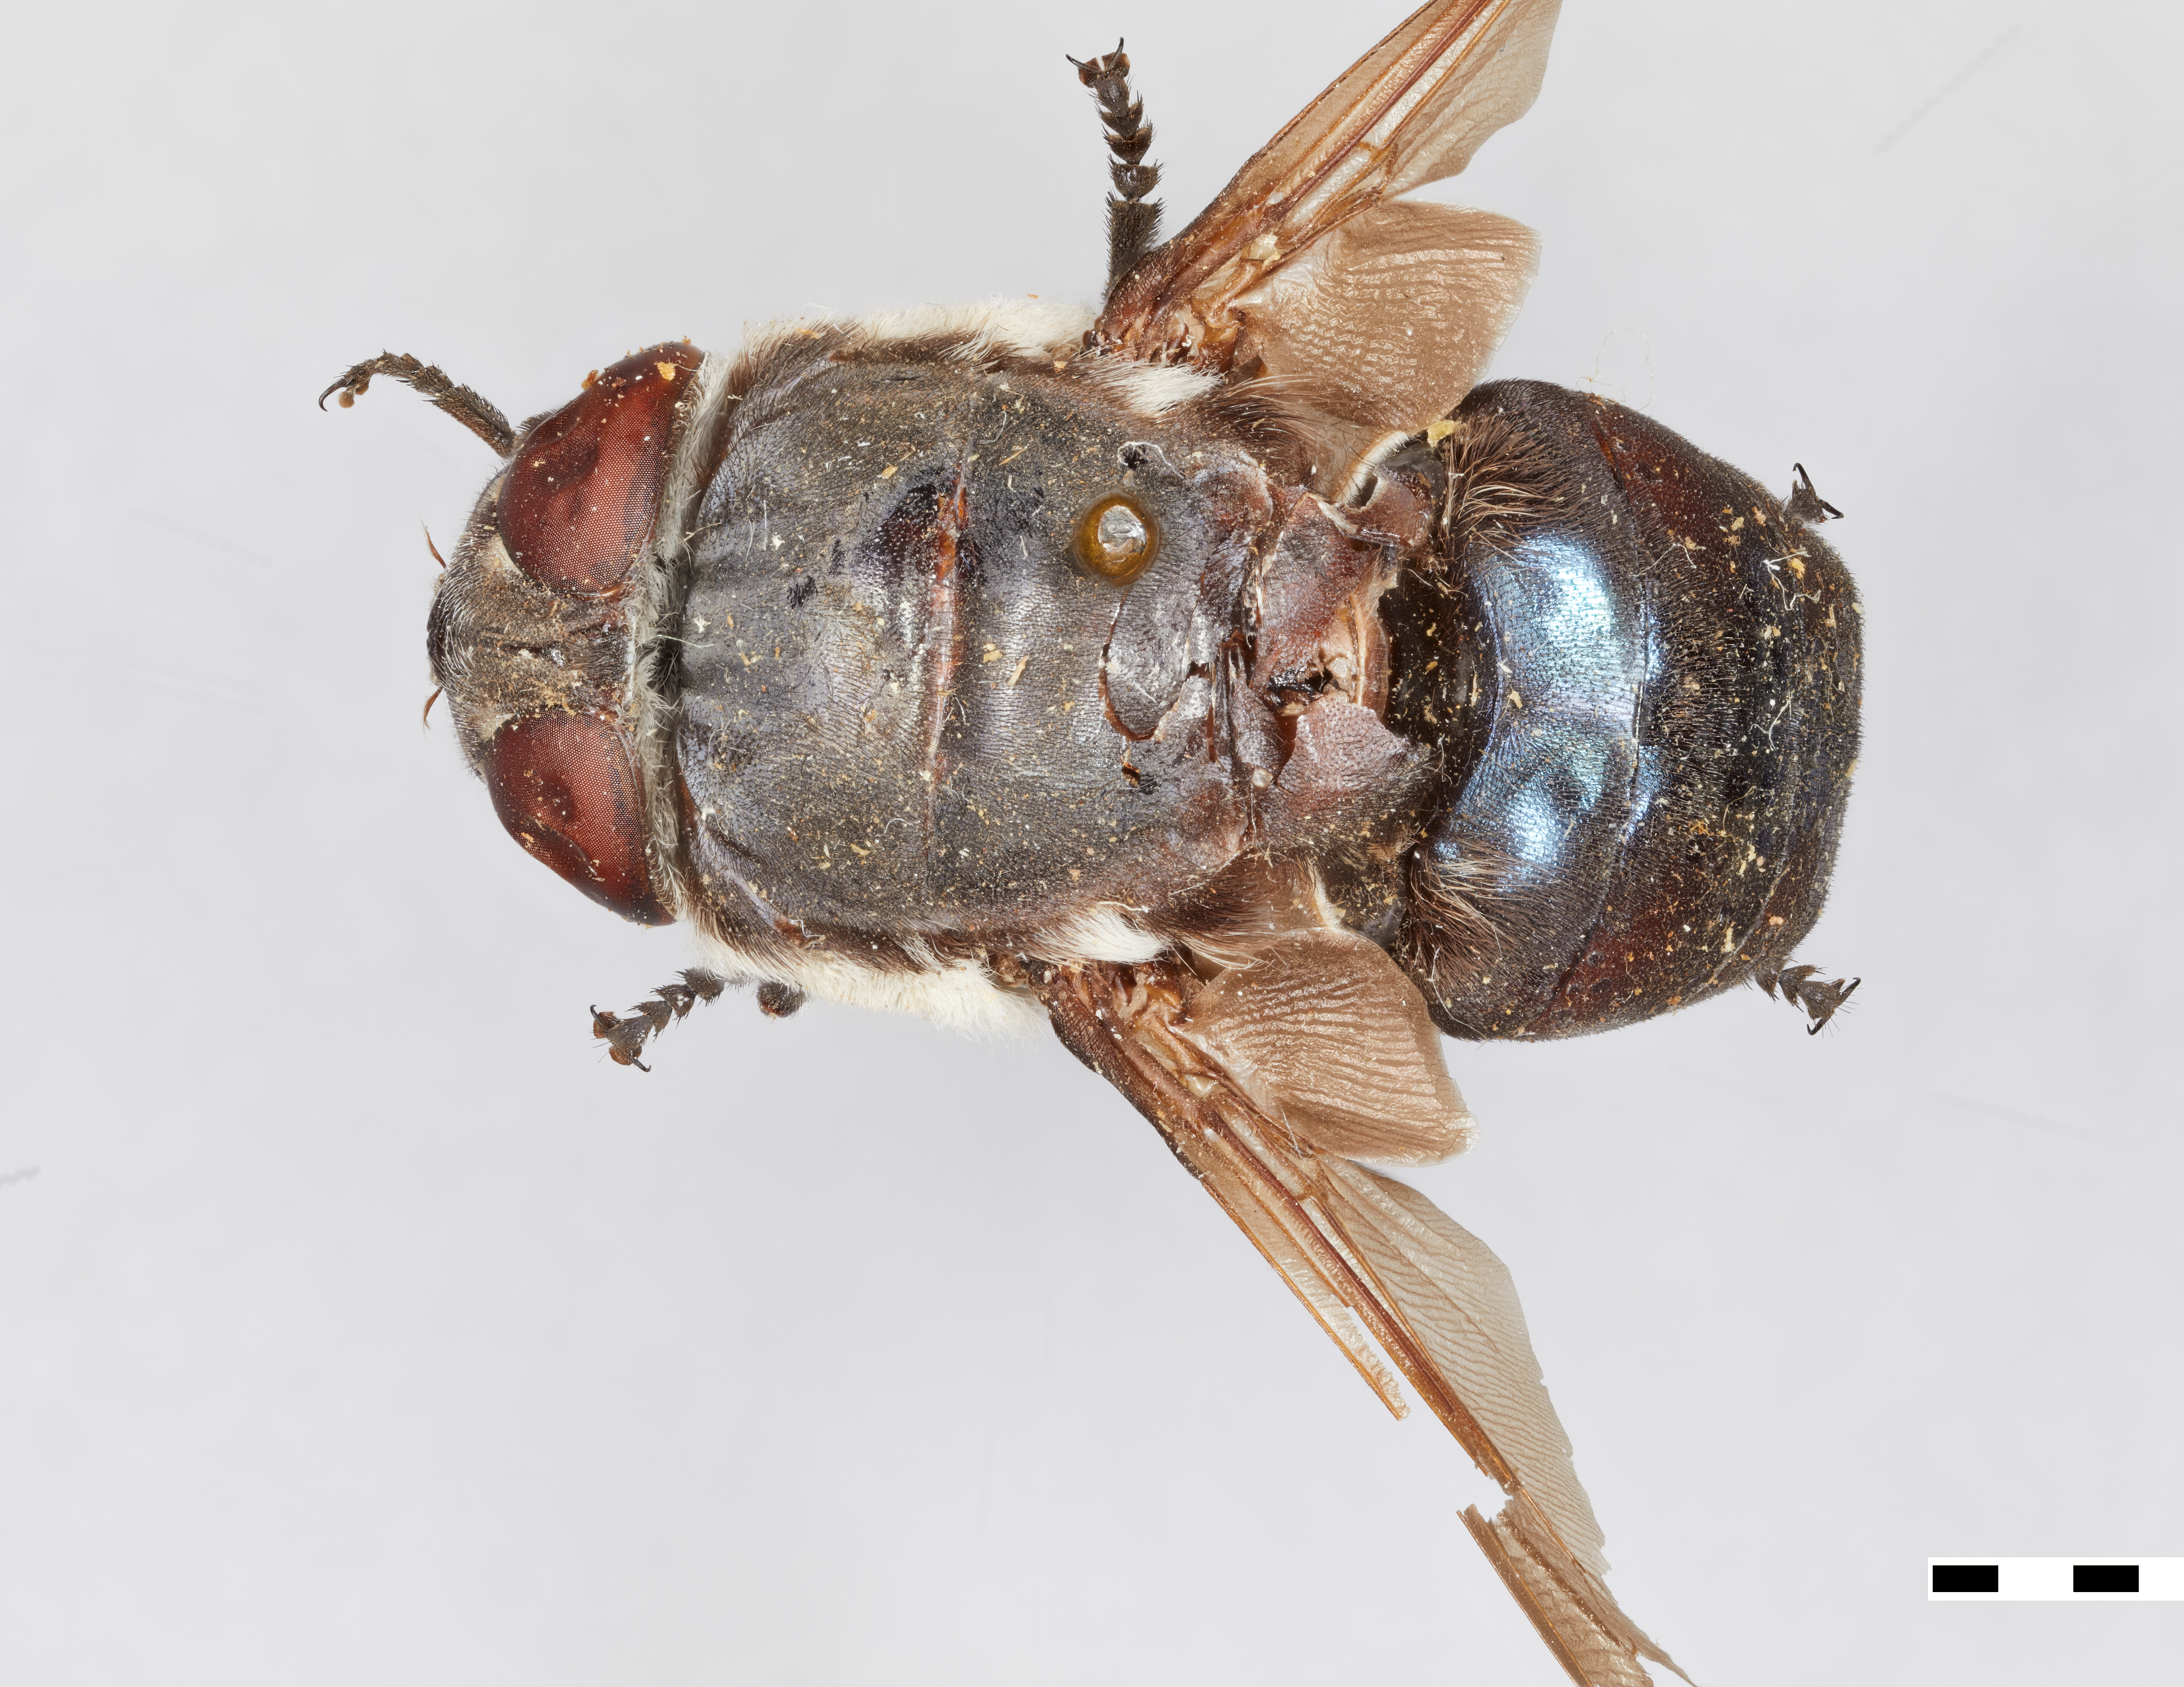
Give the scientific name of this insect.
Cuterebra jellisoni
